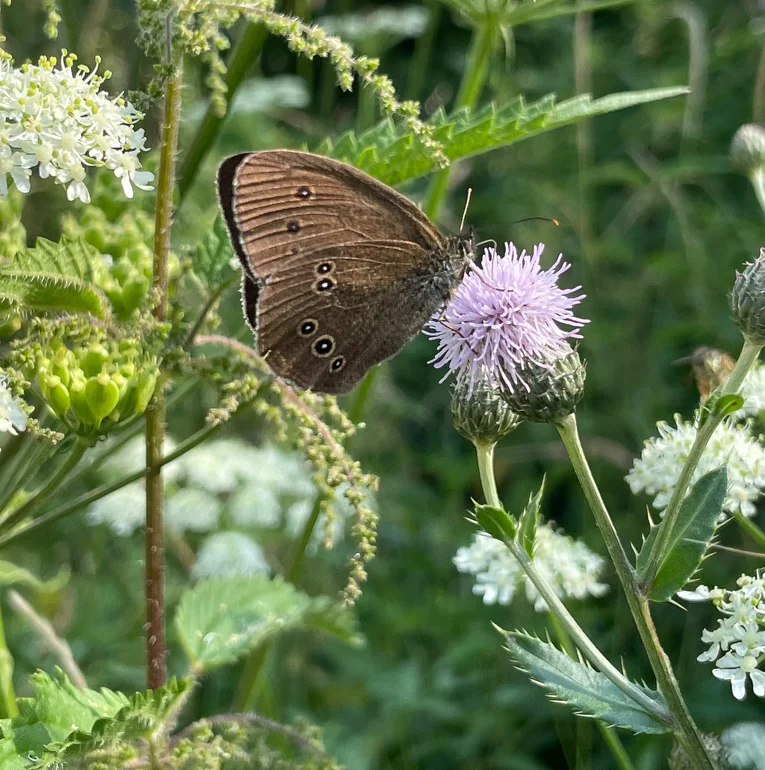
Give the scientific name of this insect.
Aphantopus hyperantus
